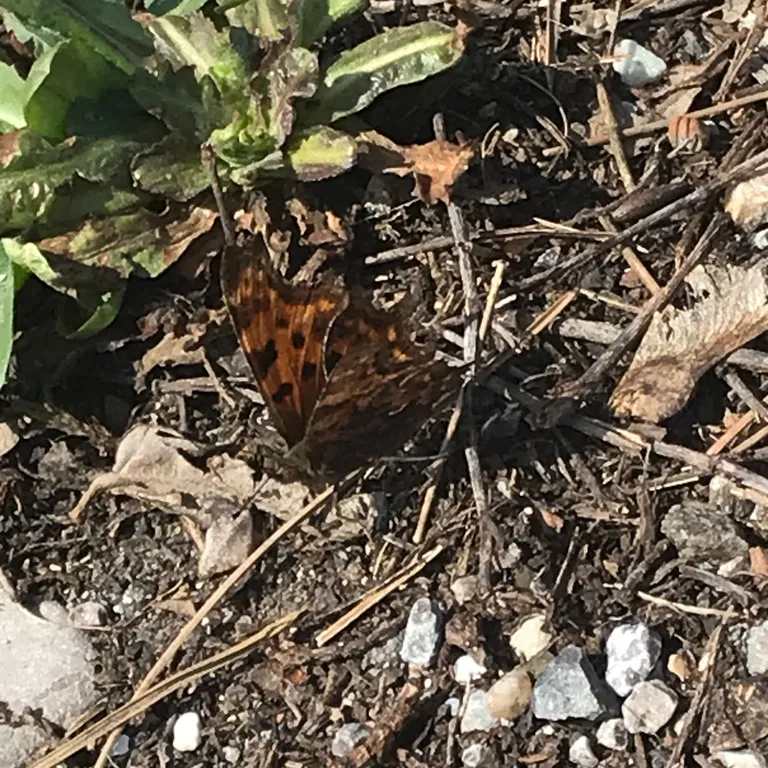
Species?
Polygonia c-album
